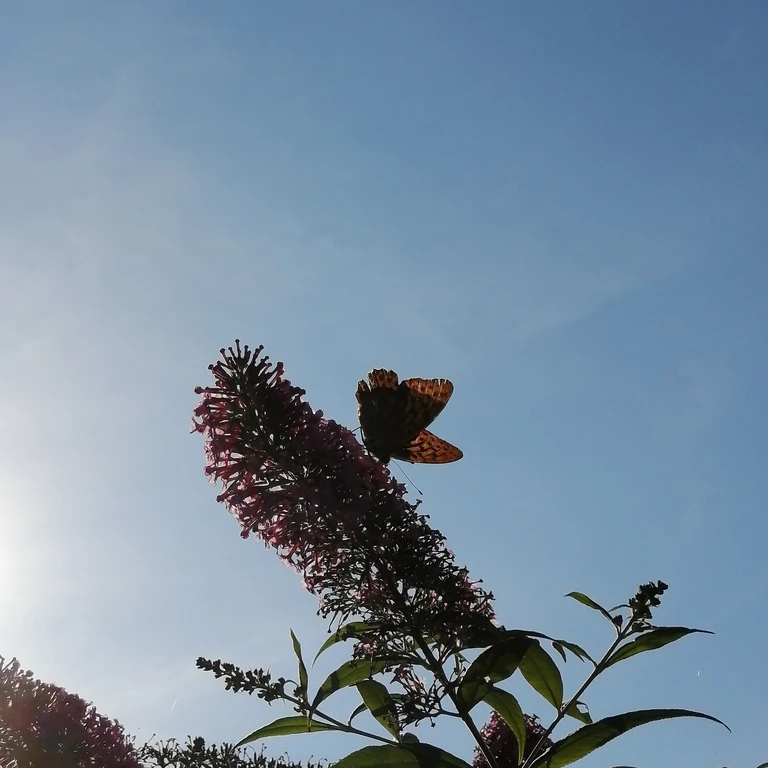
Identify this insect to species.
Argynnis paphia
